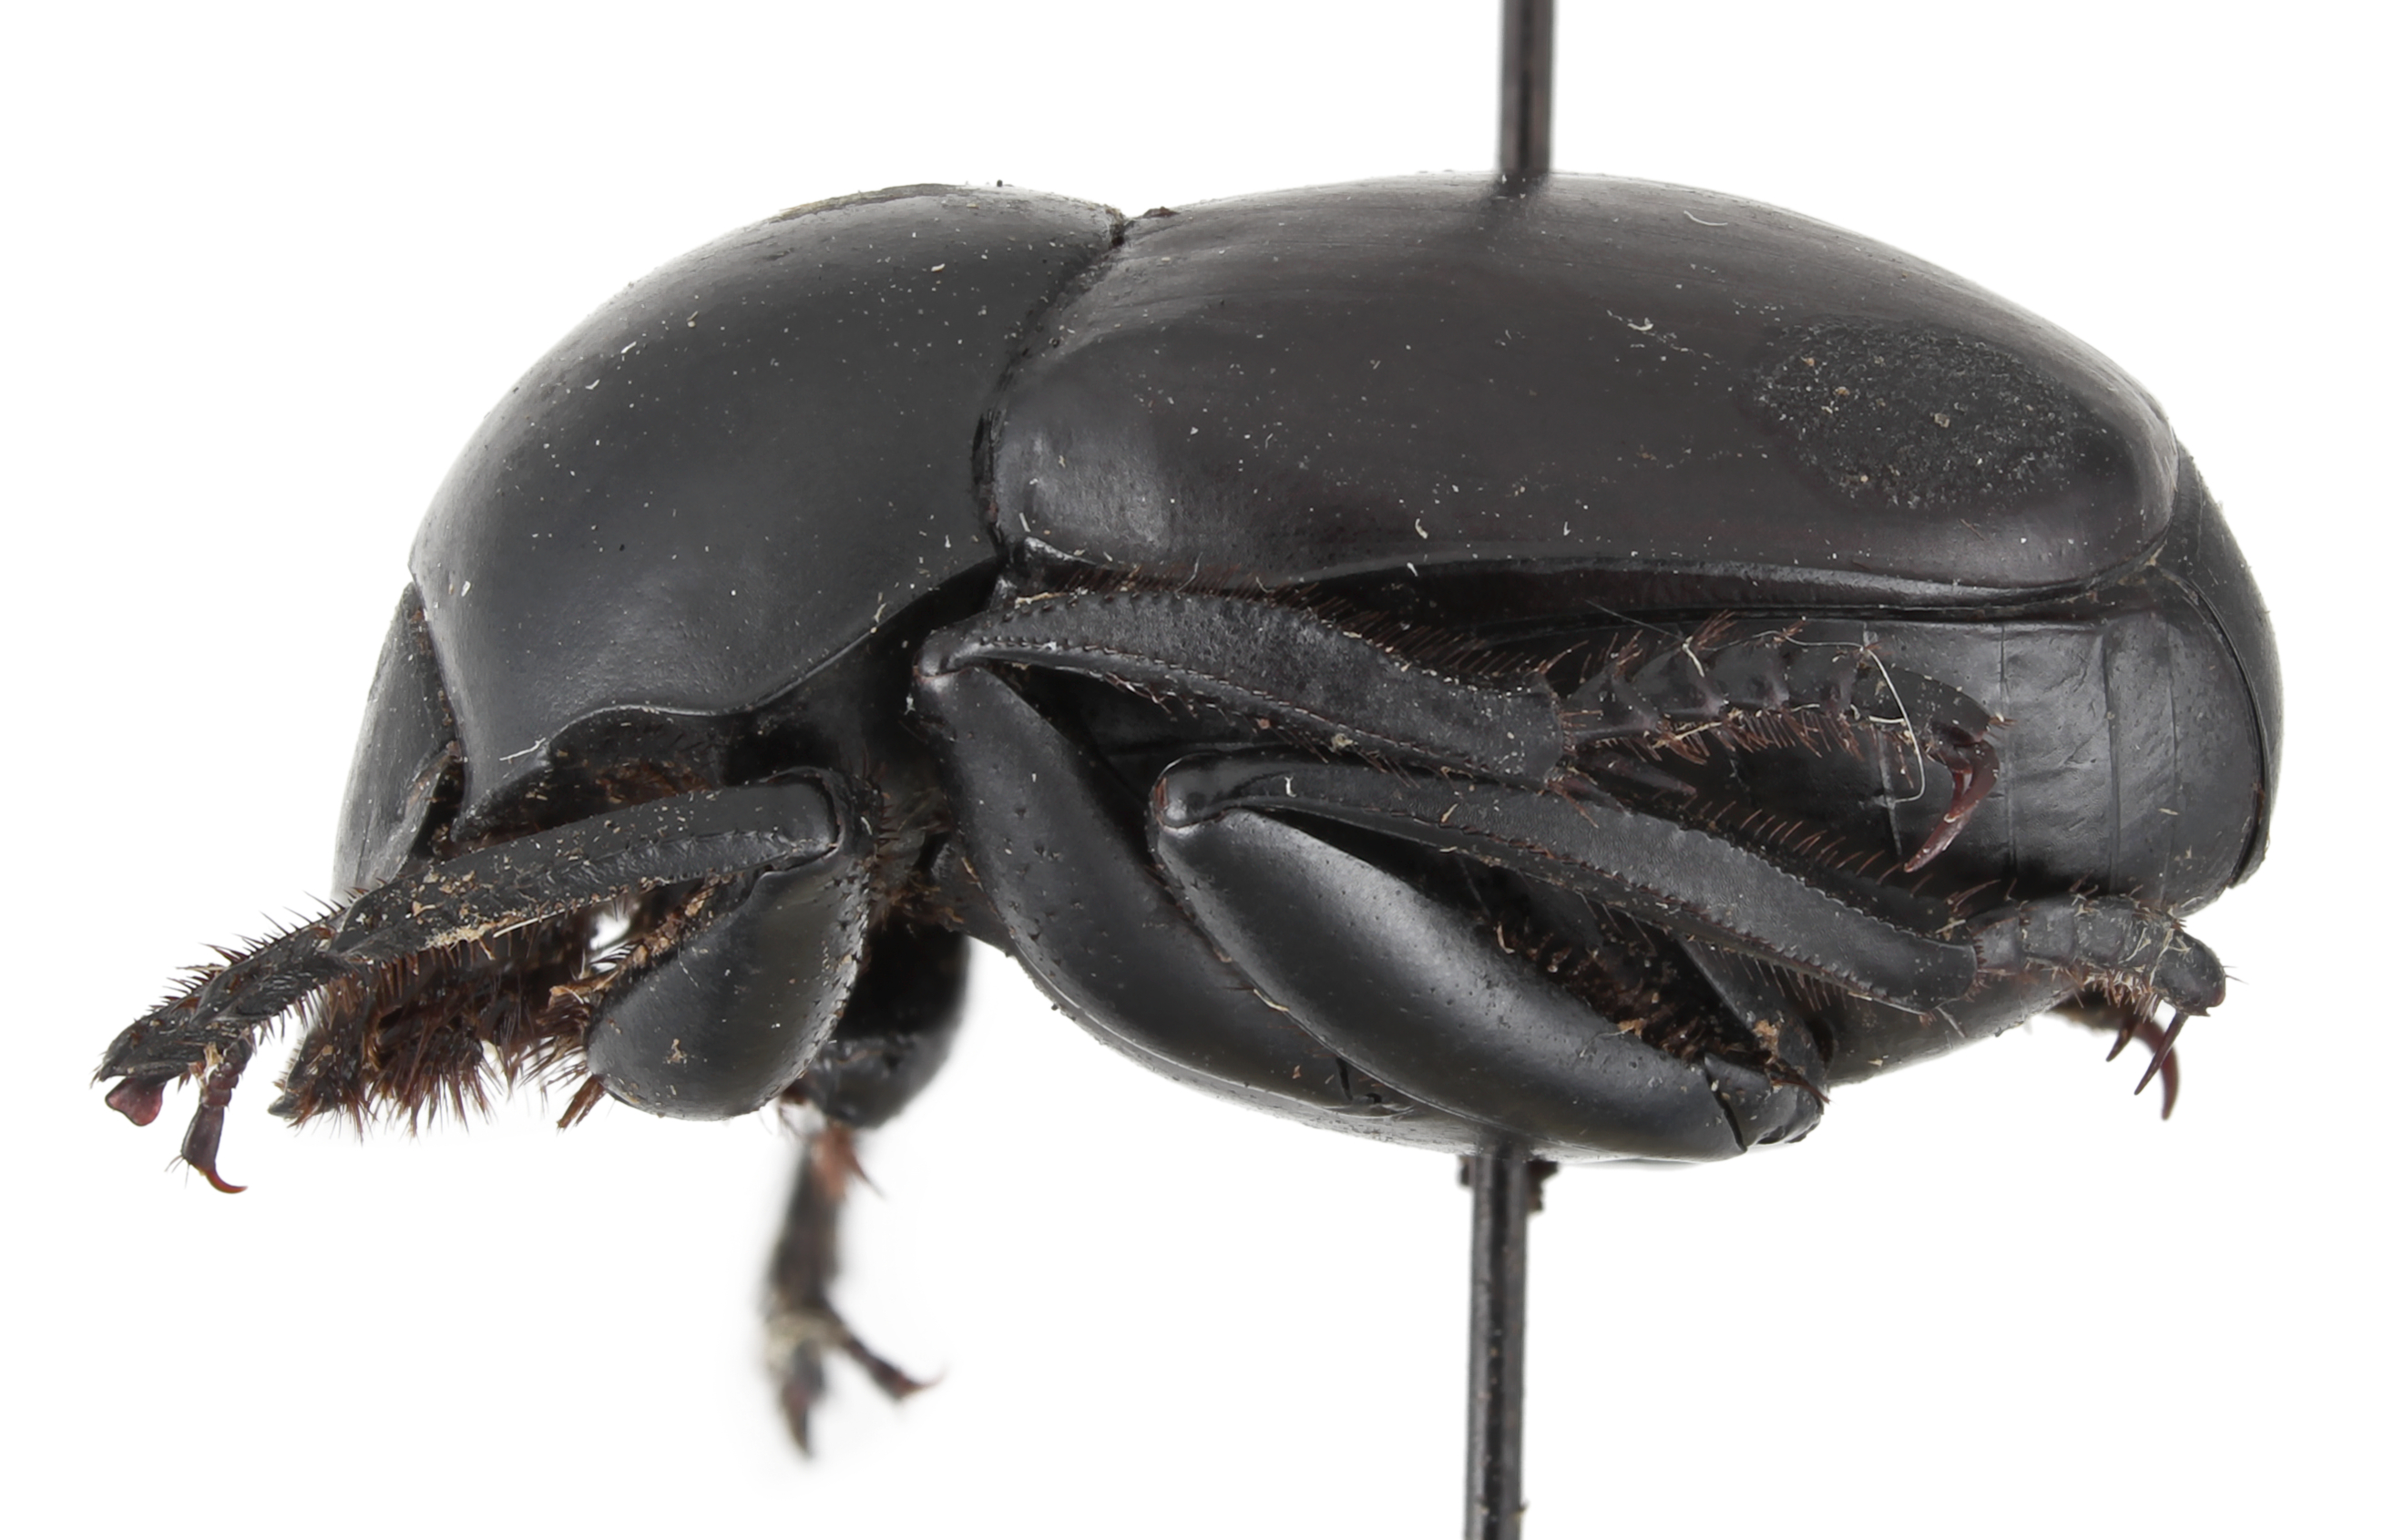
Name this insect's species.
Canthon incisus
